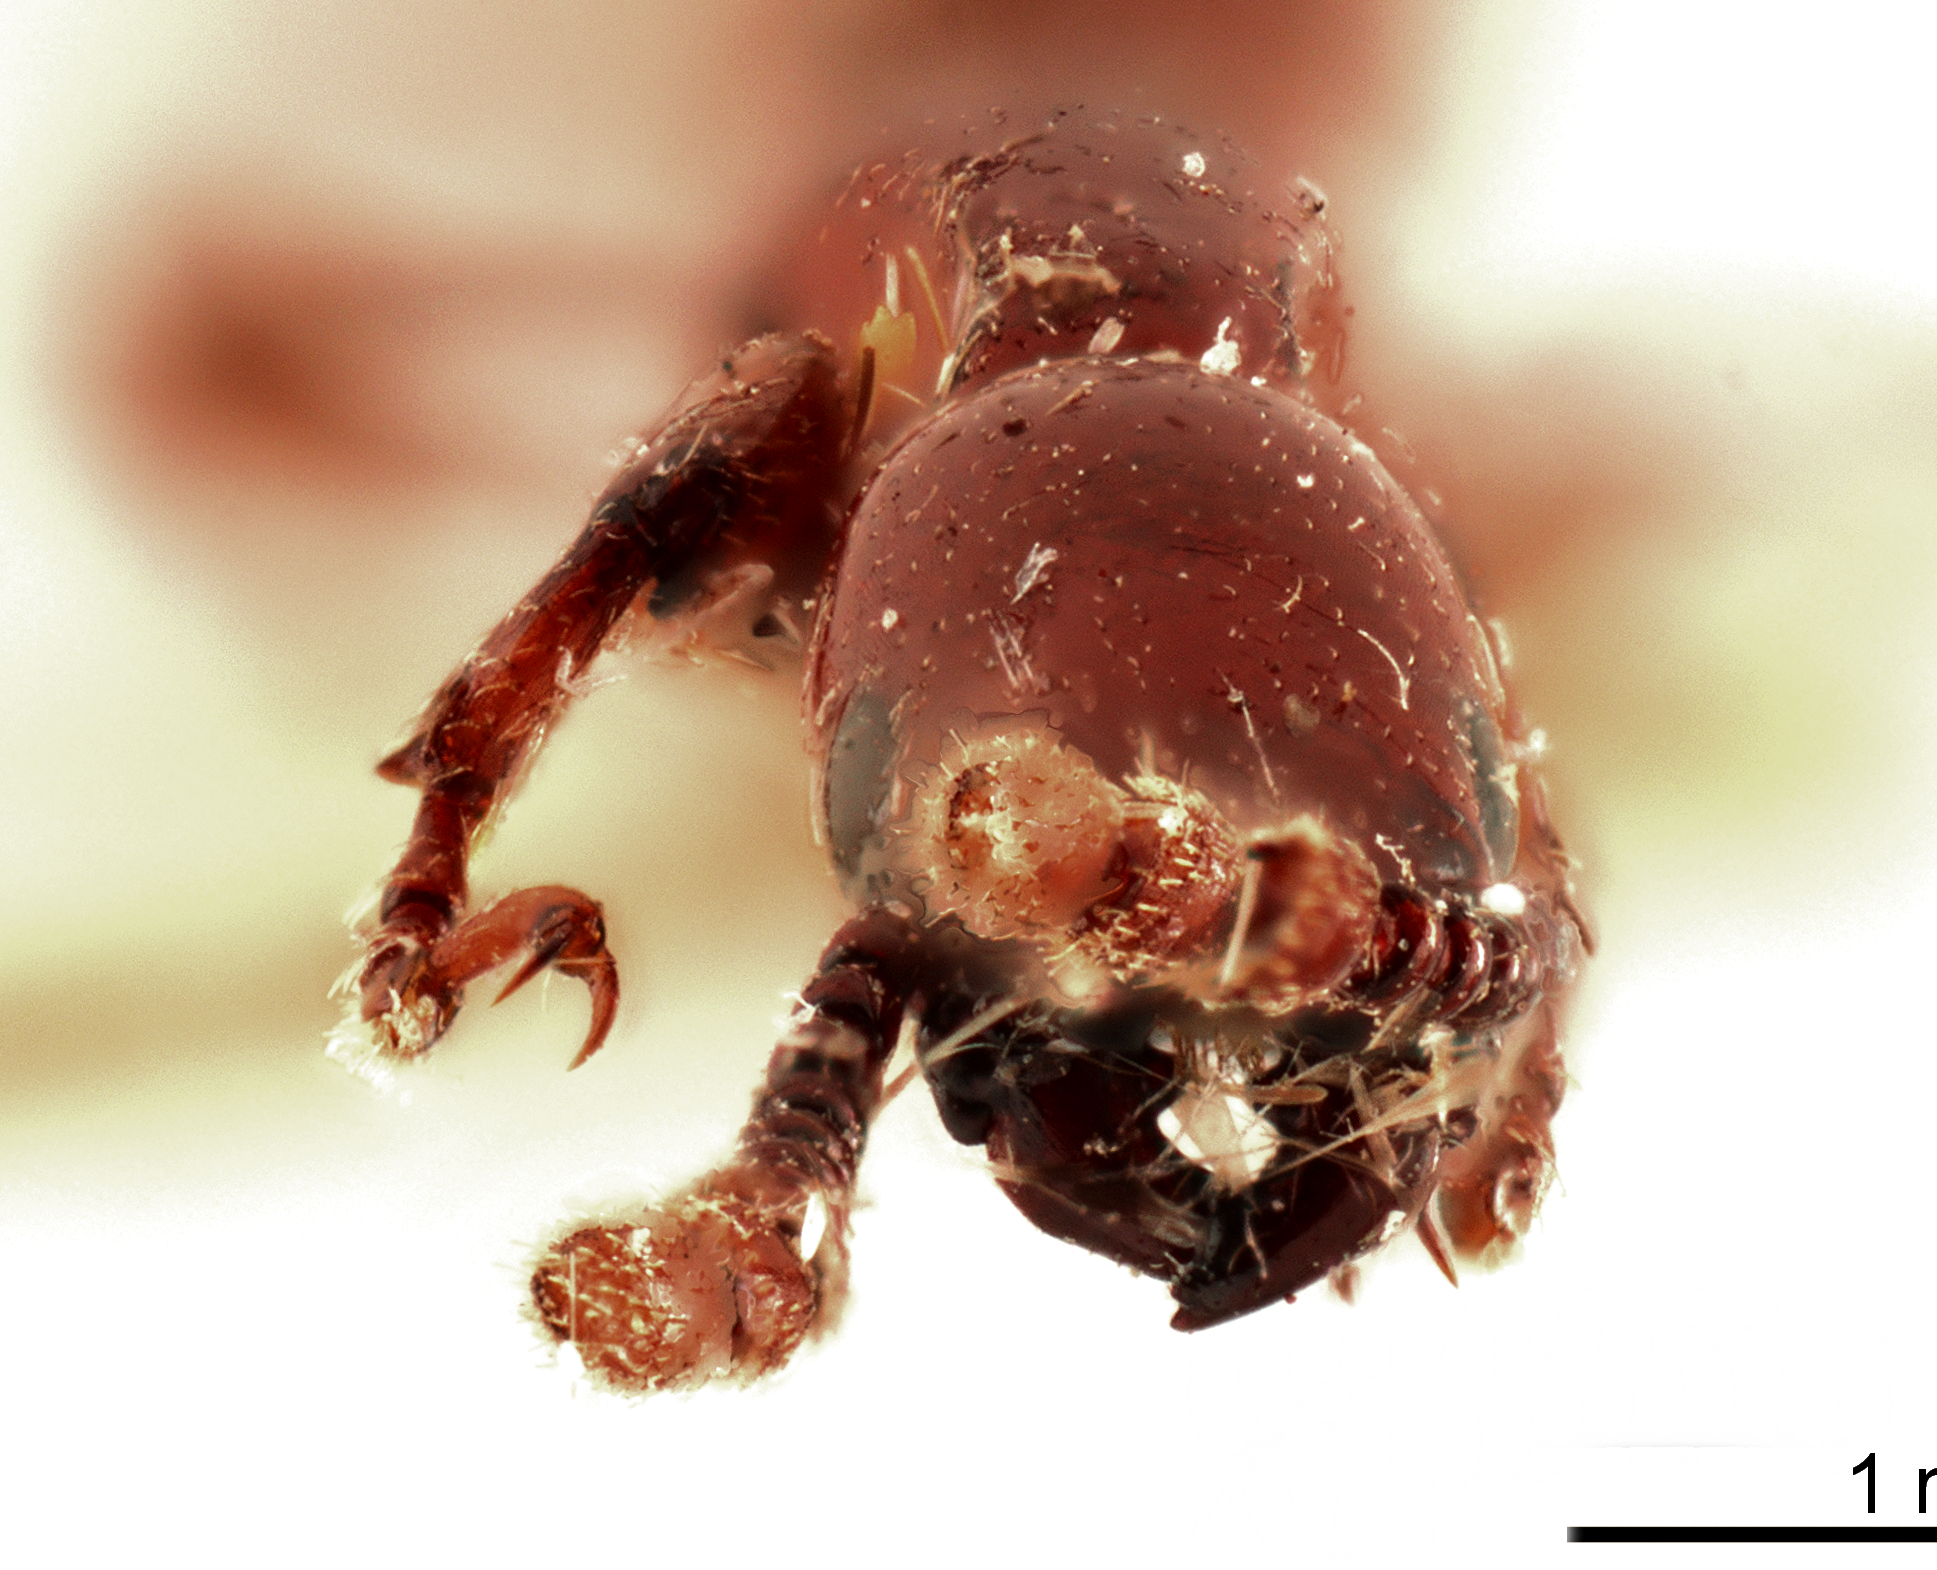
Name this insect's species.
Usambius advena
